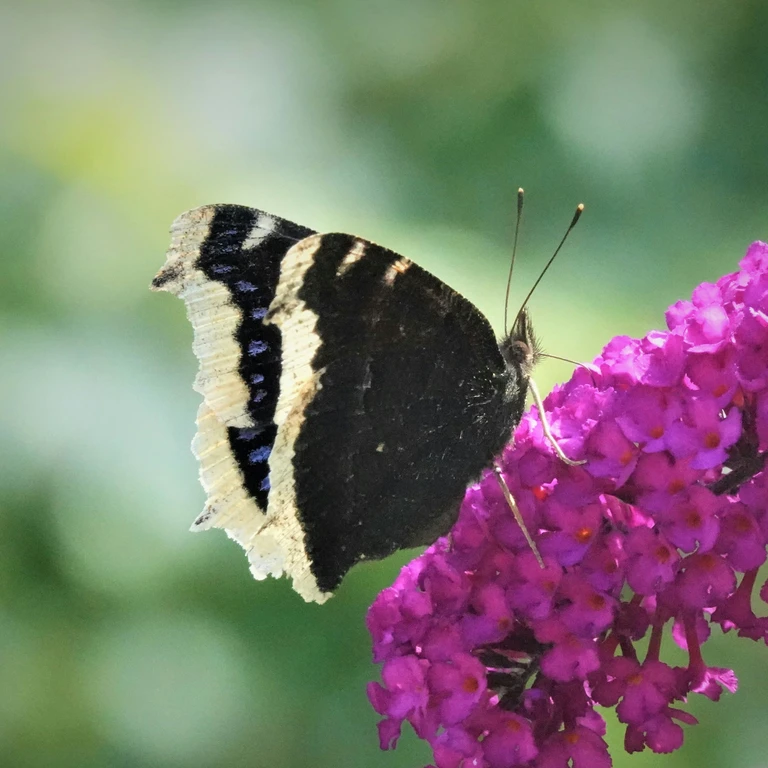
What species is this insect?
Nymphalis antiopa
